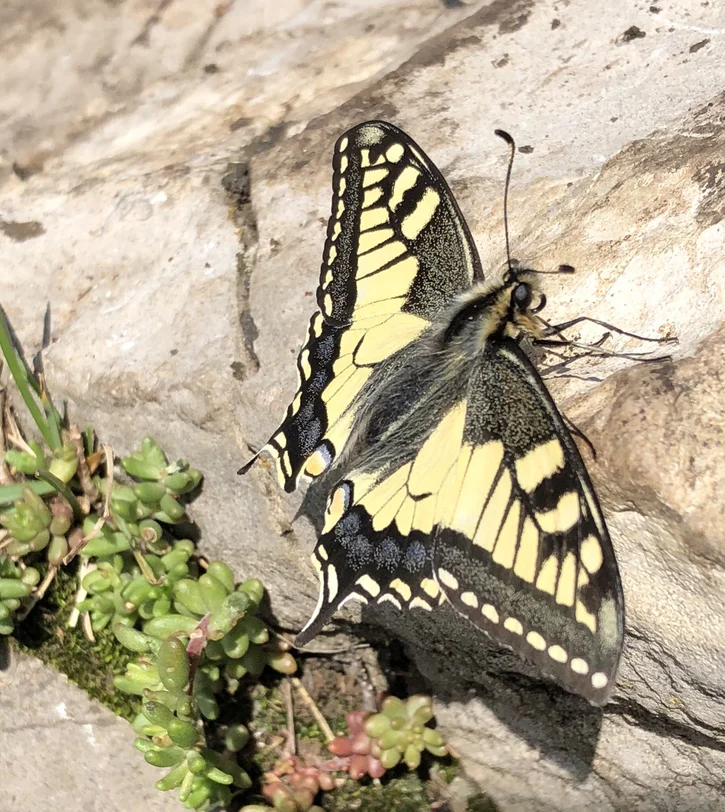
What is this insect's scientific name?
Papilio machaon
